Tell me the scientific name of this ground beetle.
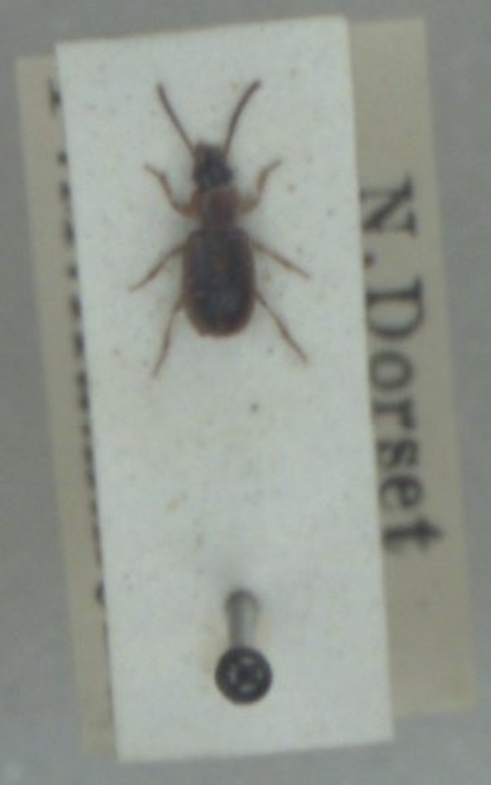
Acupalpus dubius
